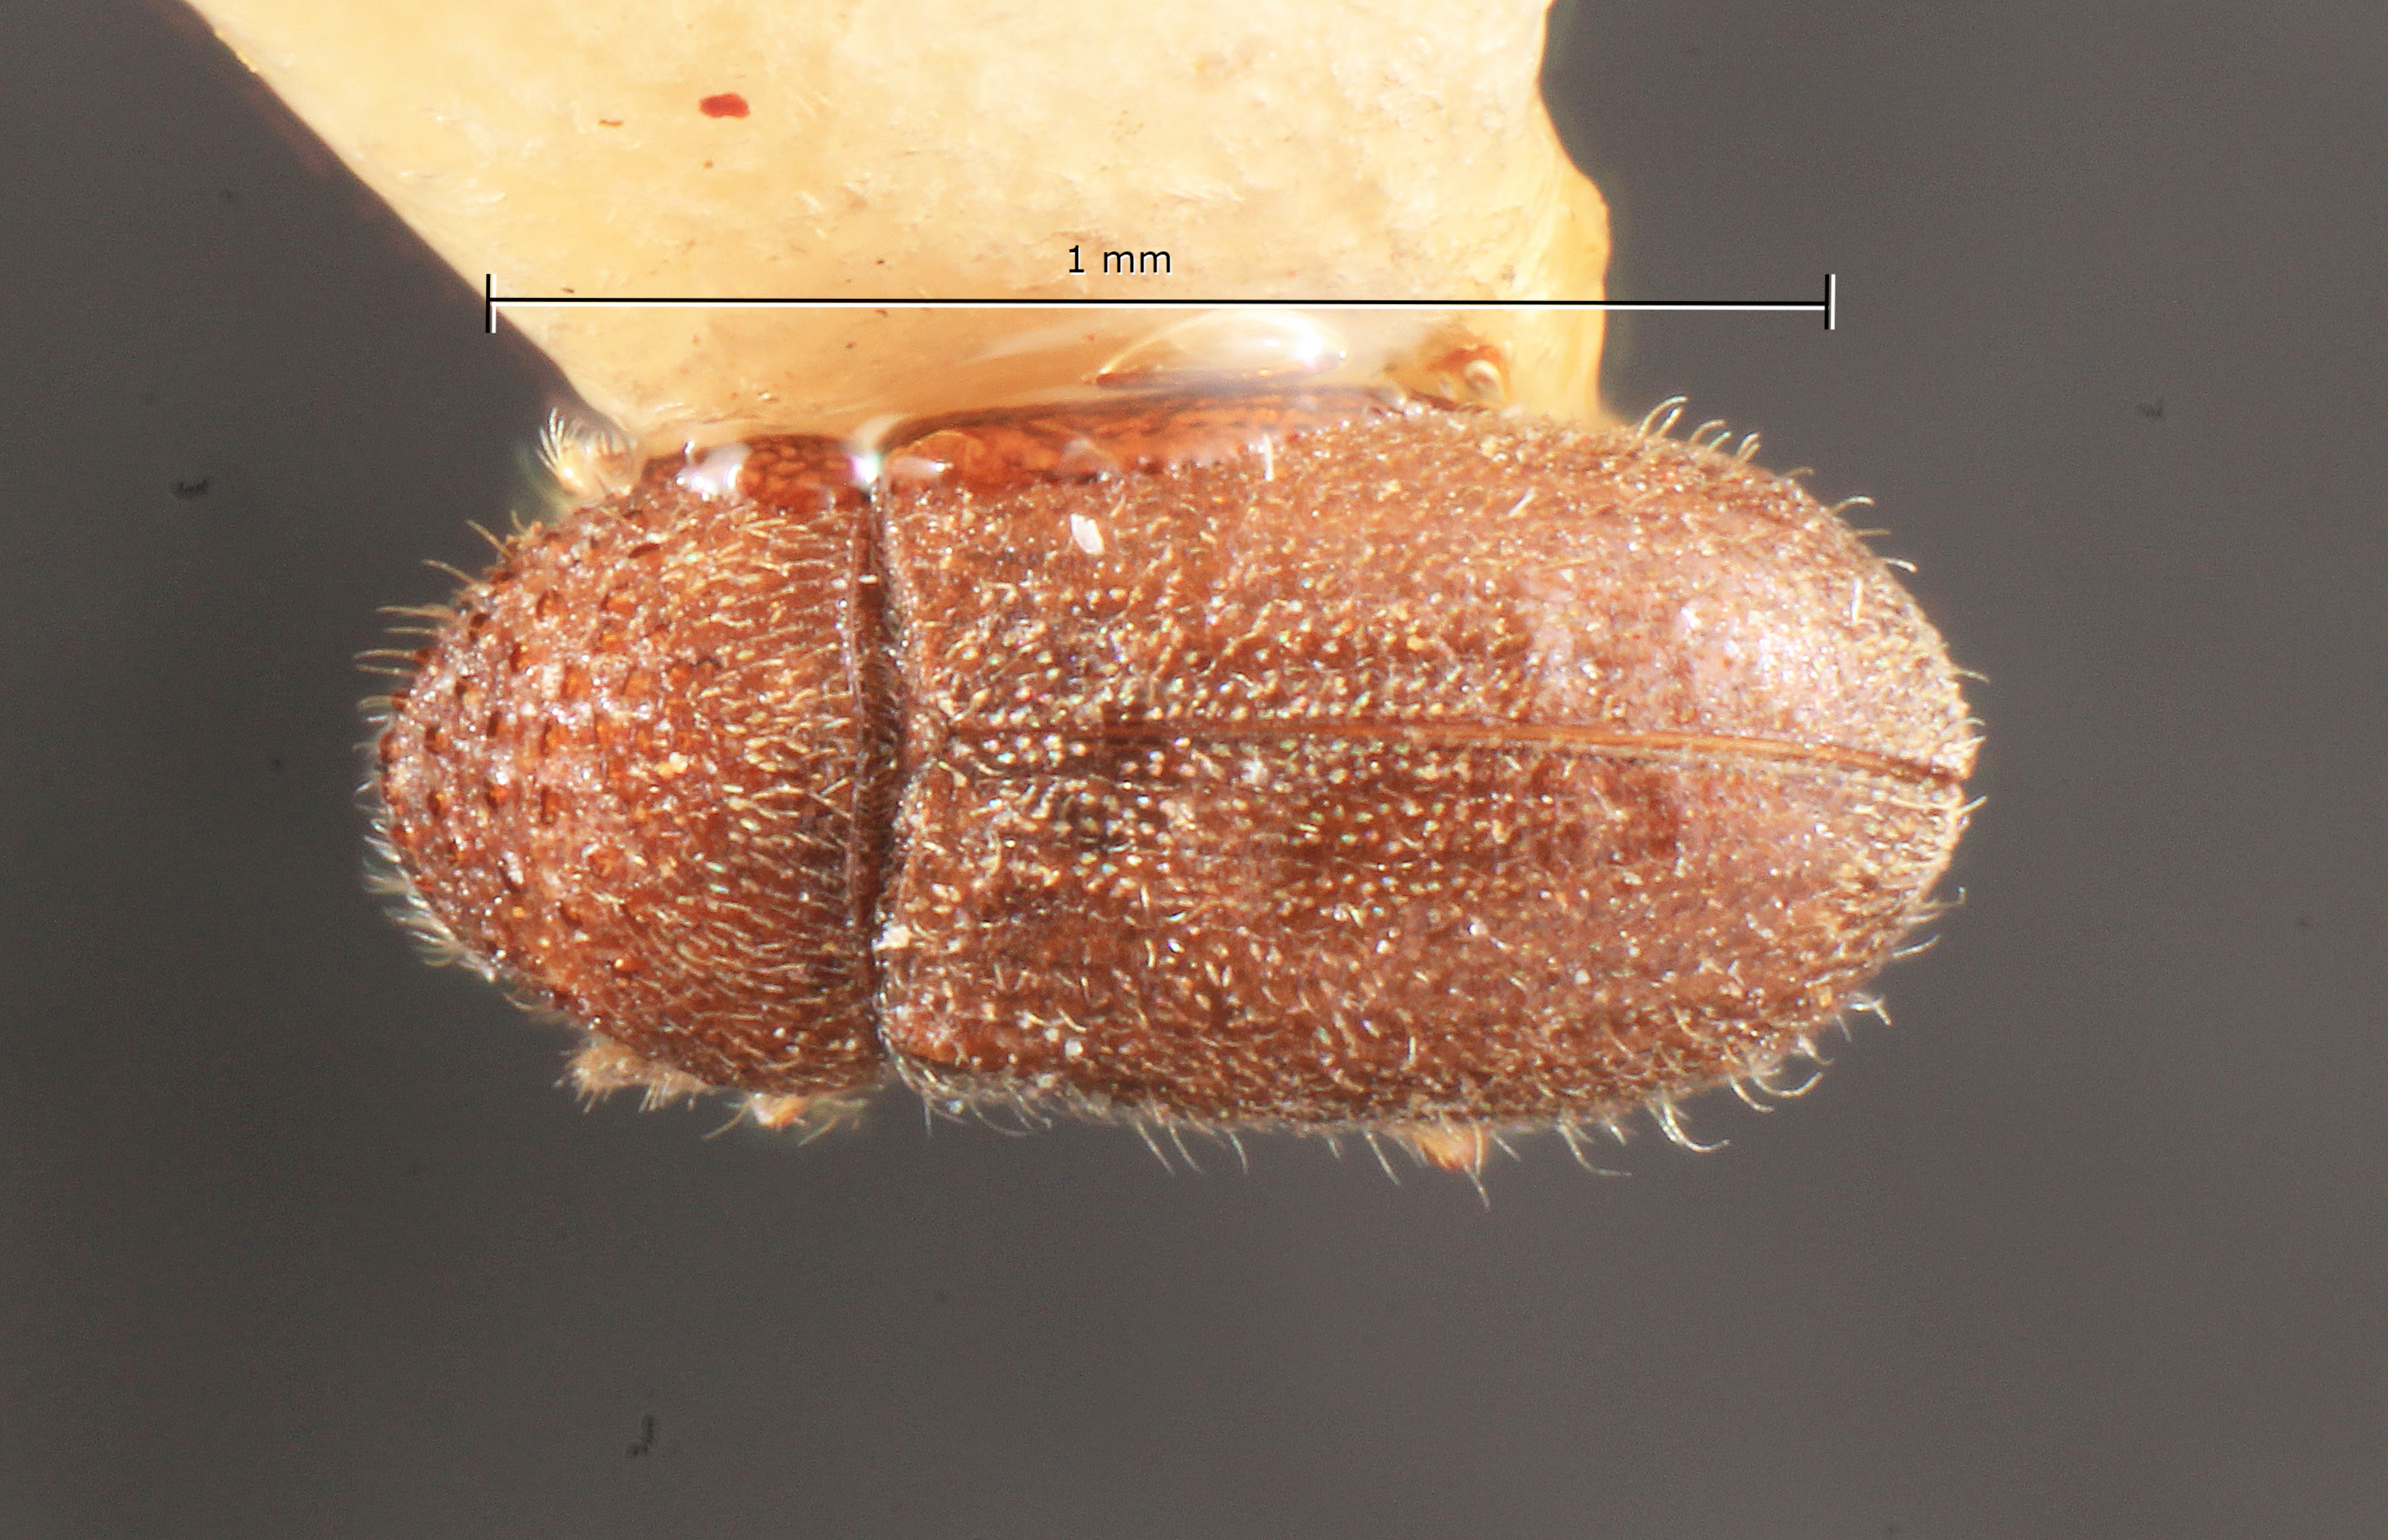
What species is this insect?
Cryphalus mandschuricus
